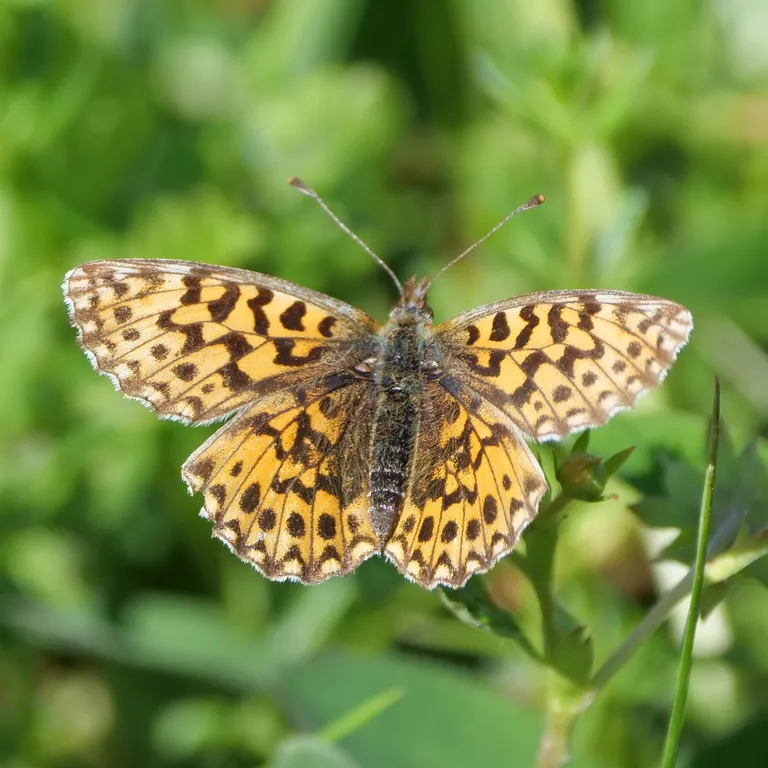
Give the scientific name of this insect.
Boloria dia
